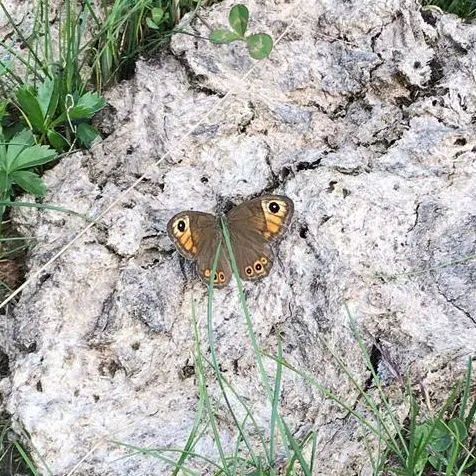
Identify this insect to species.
Lasiommata maera (also Pararge maera)
